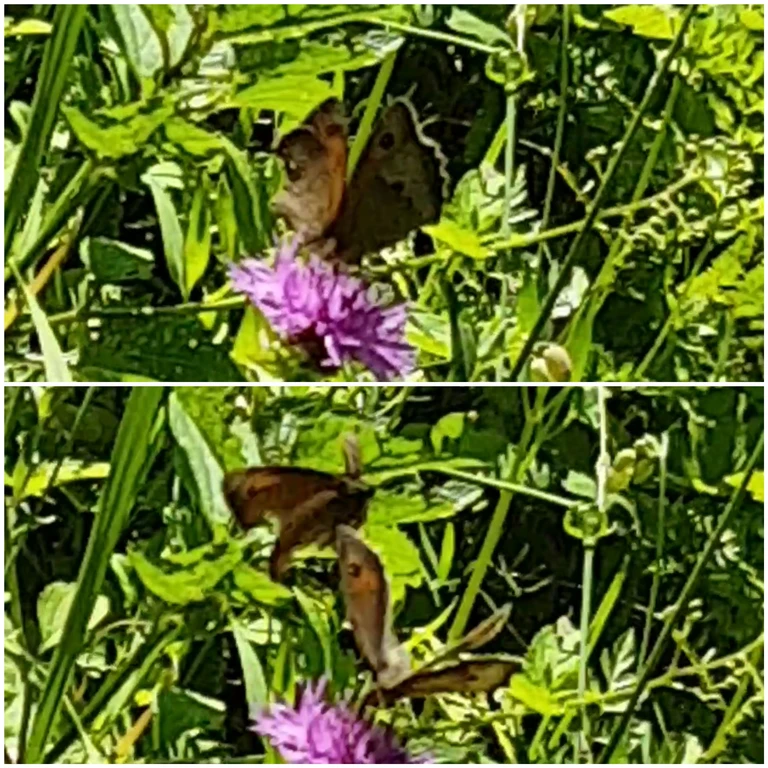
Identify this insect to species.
Maniola jurtina
